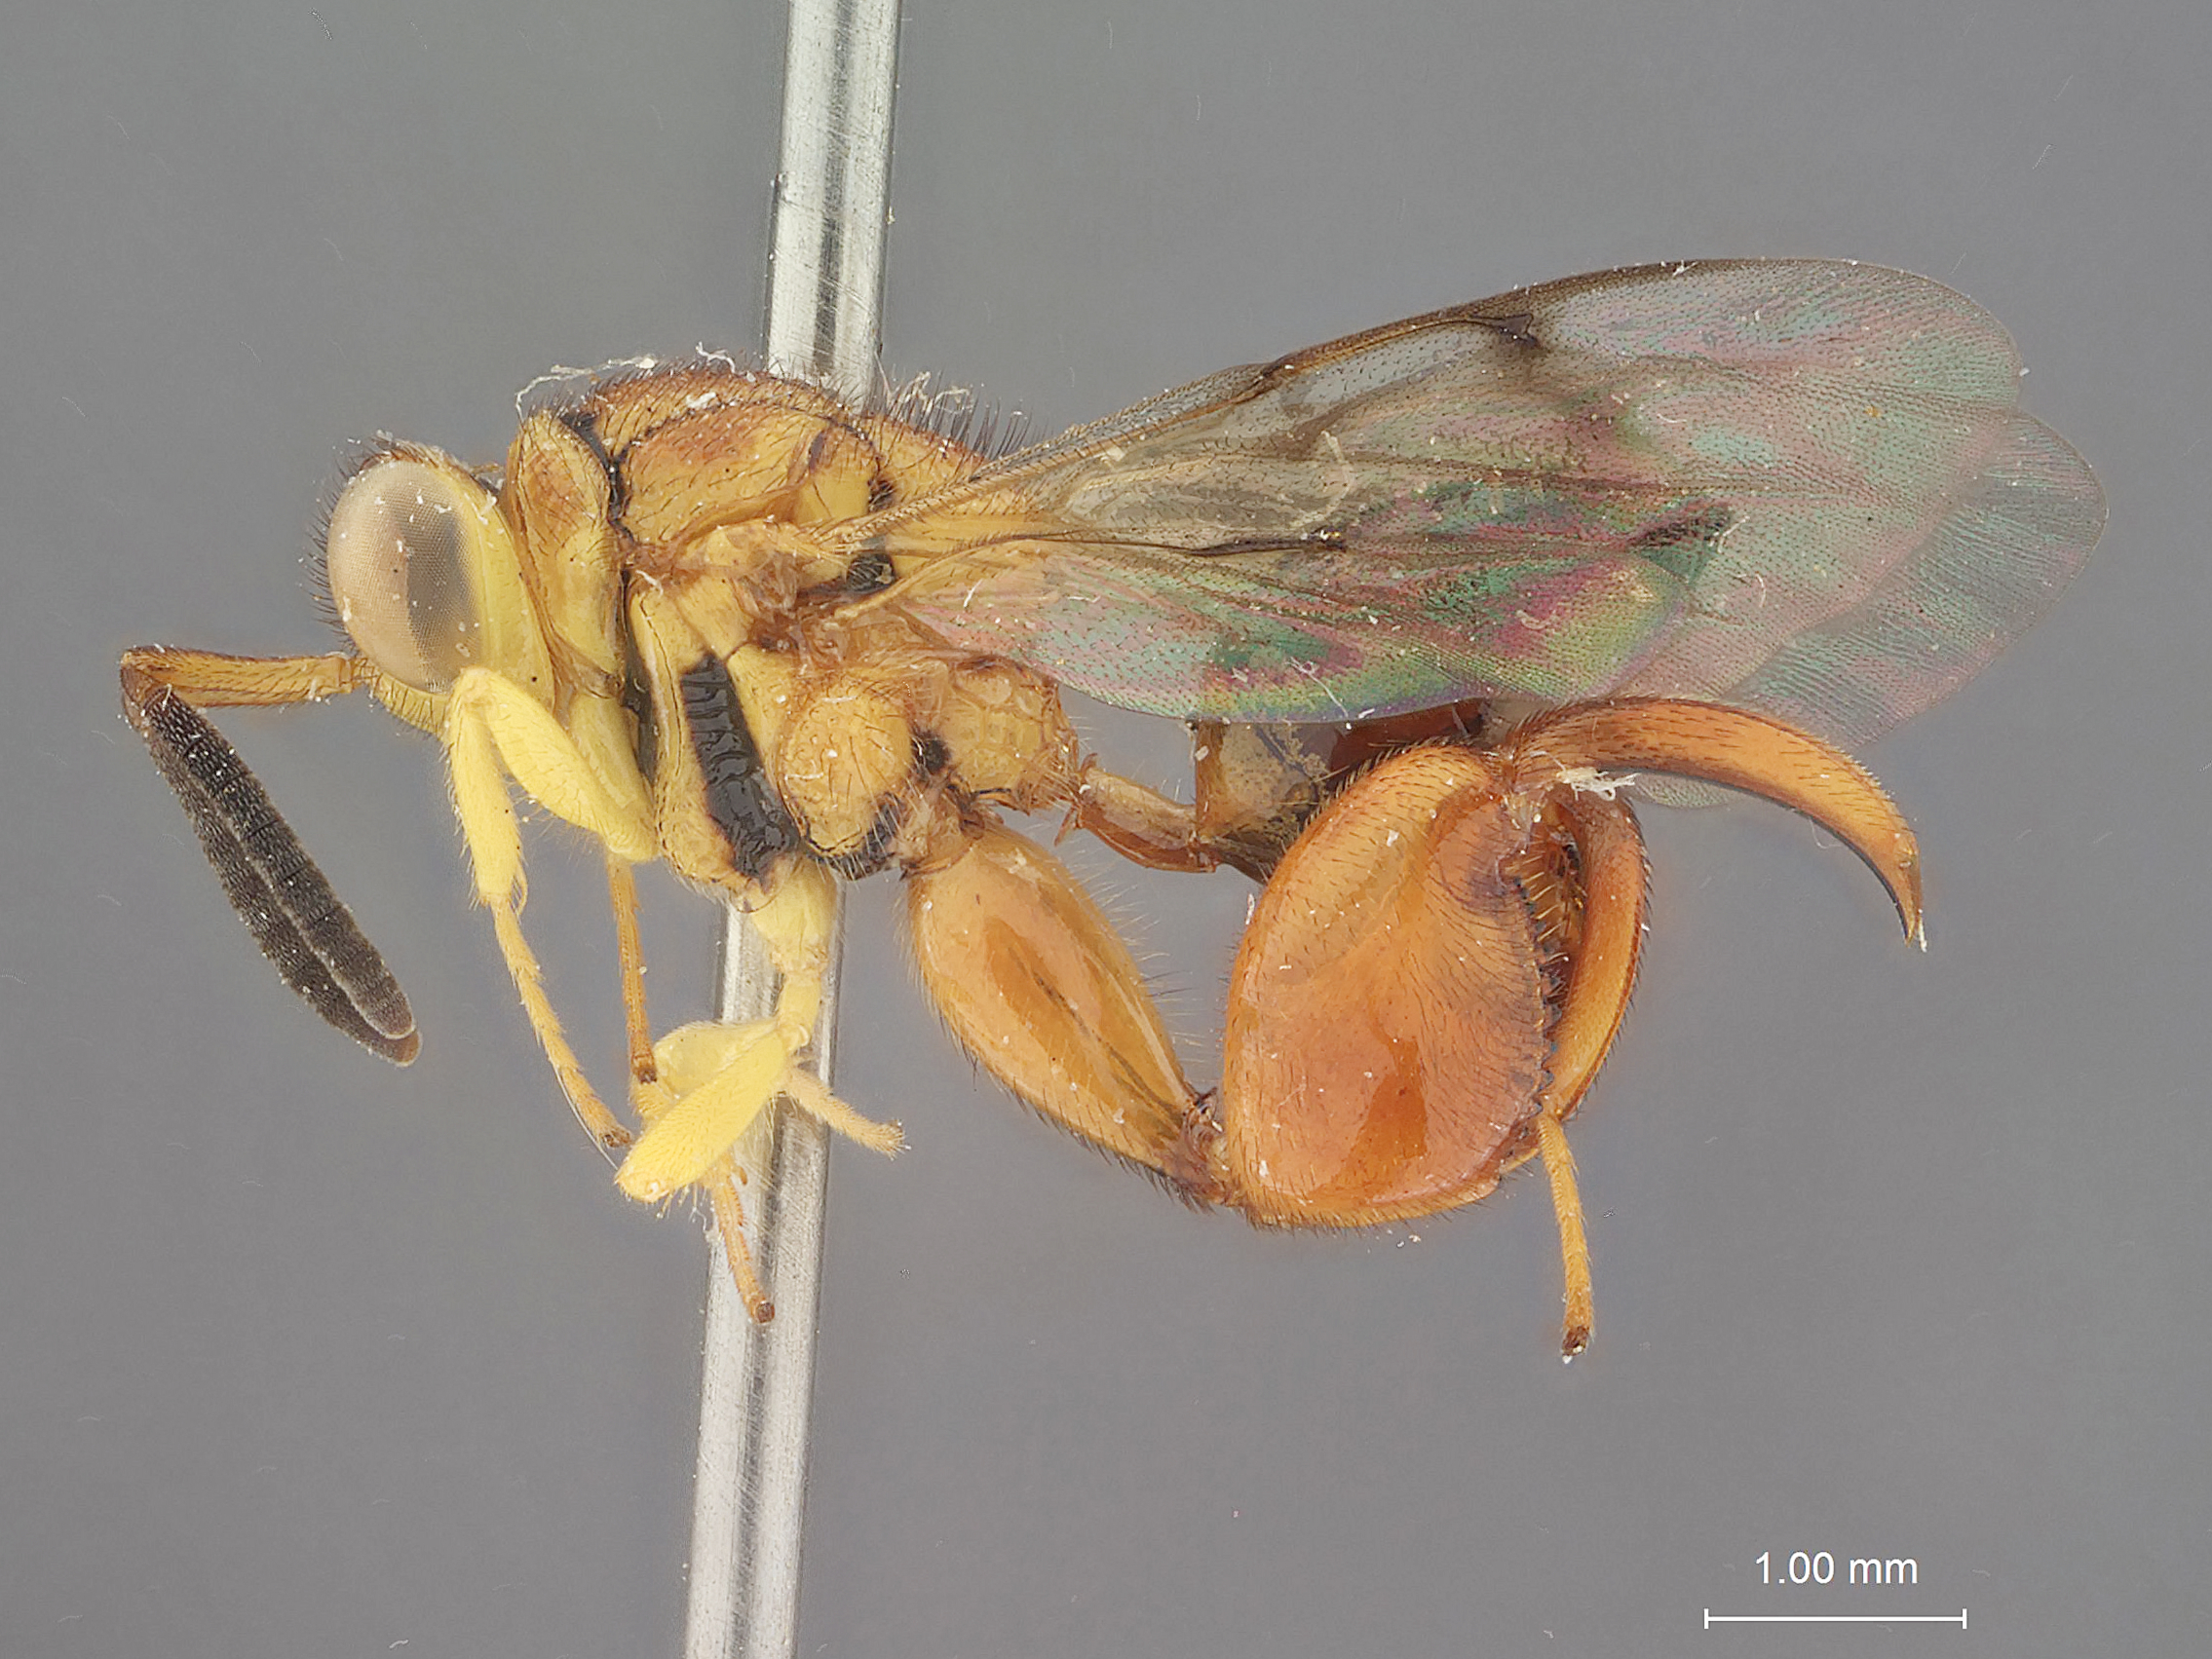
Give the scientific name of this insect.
Conura pilosipartis
